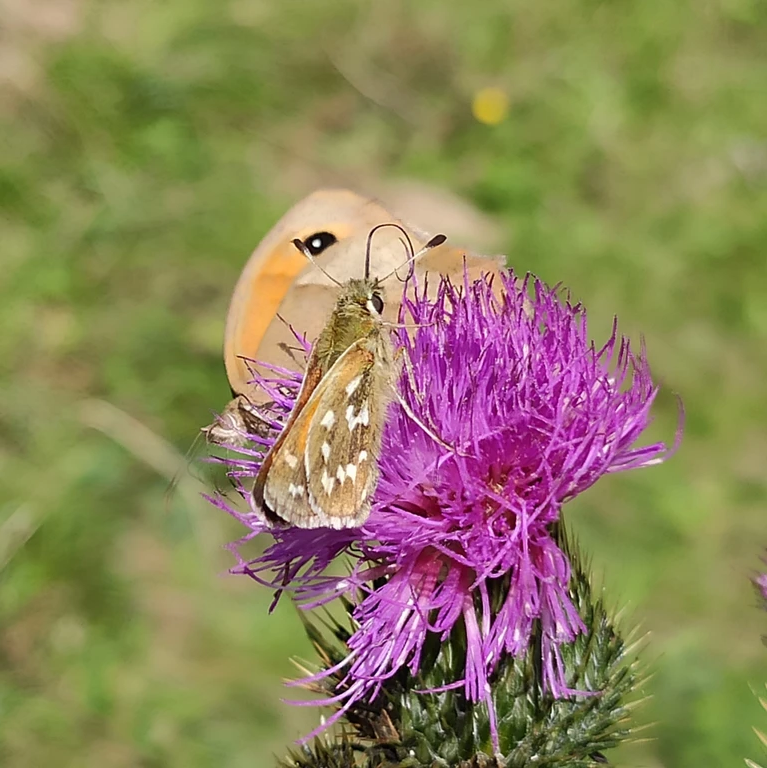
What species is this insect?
Hesperia comma
